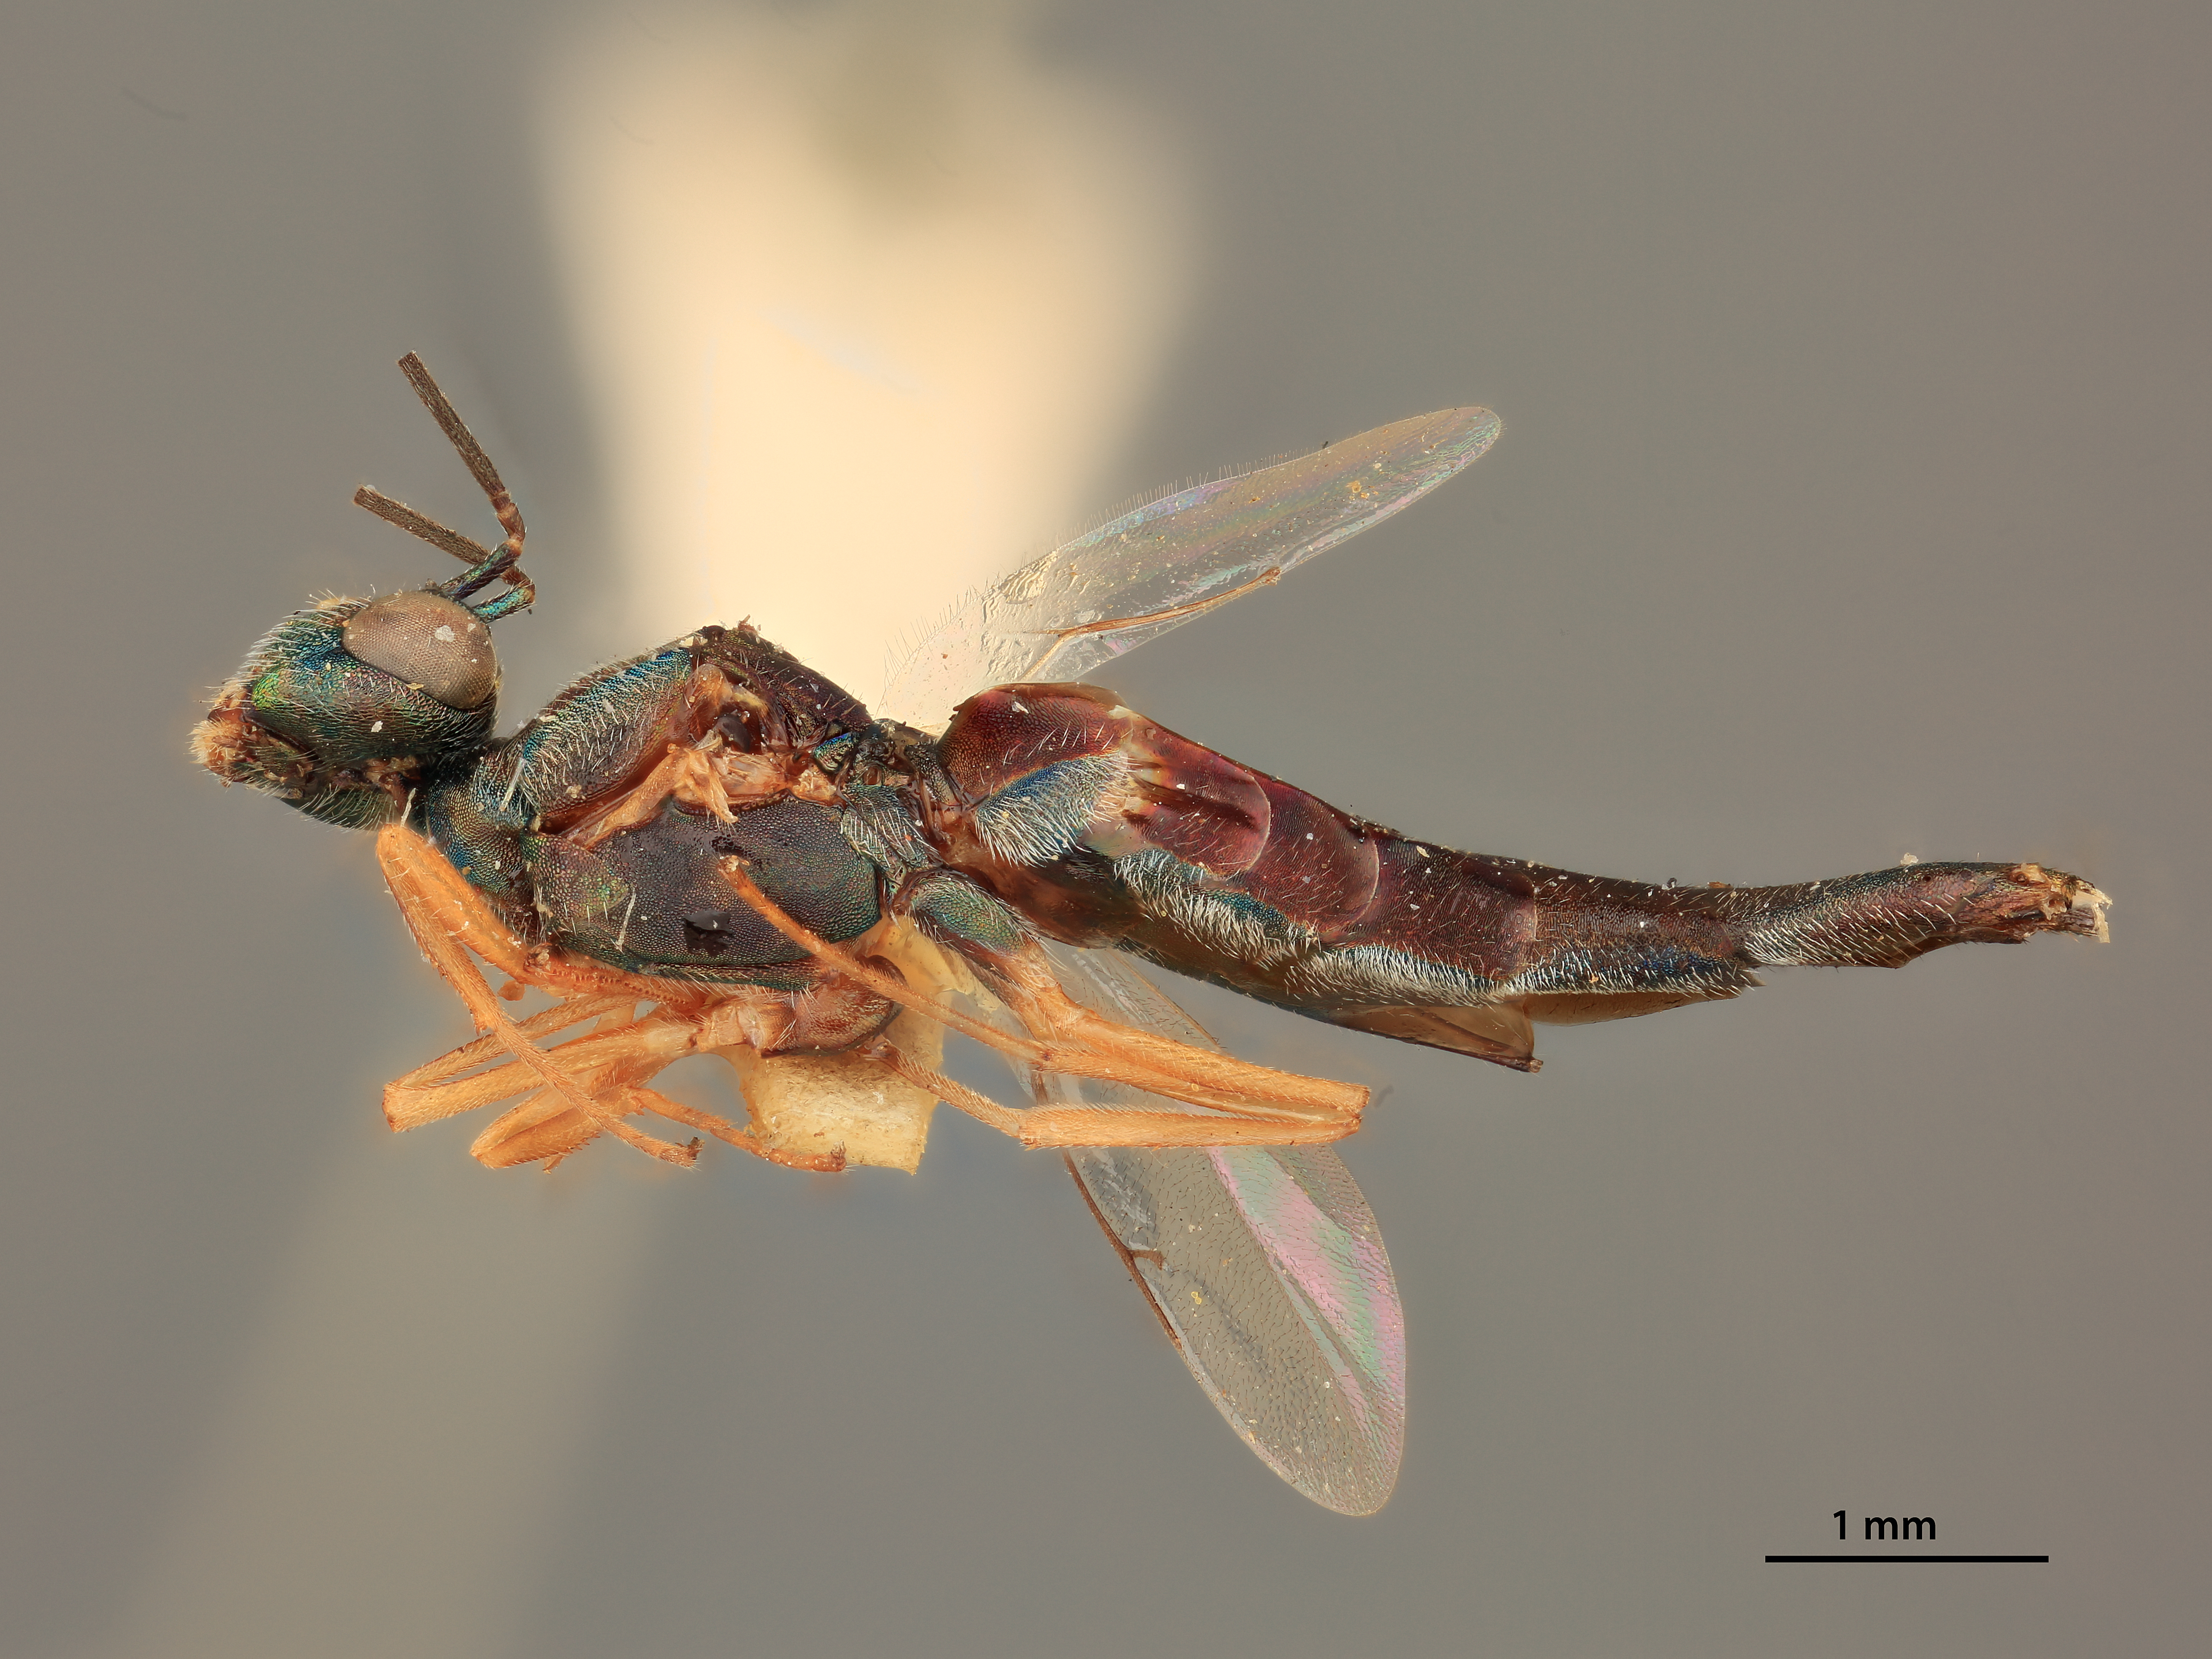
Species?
Eusandalum arizona
